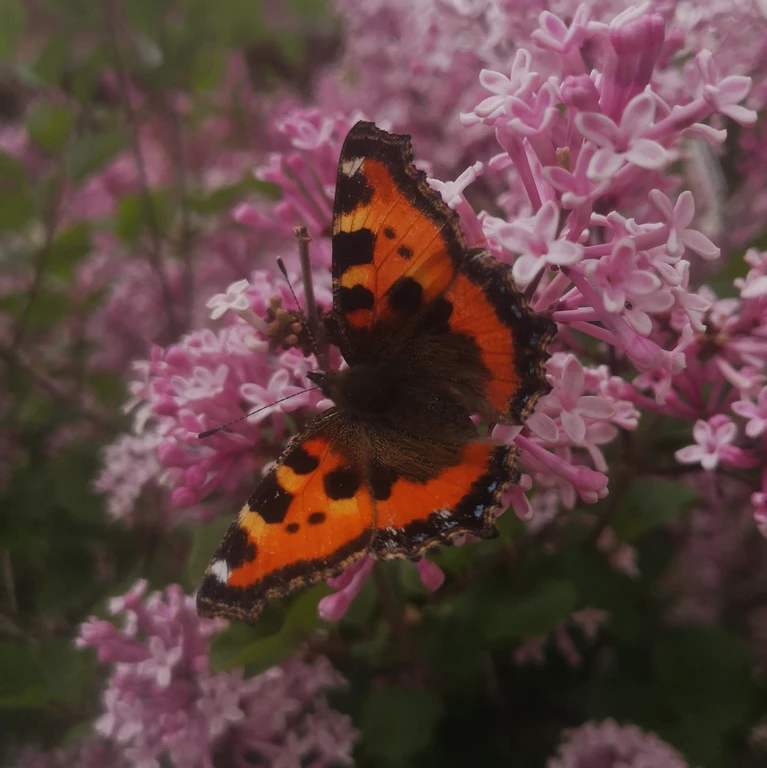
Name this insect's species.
Aglais urticae
